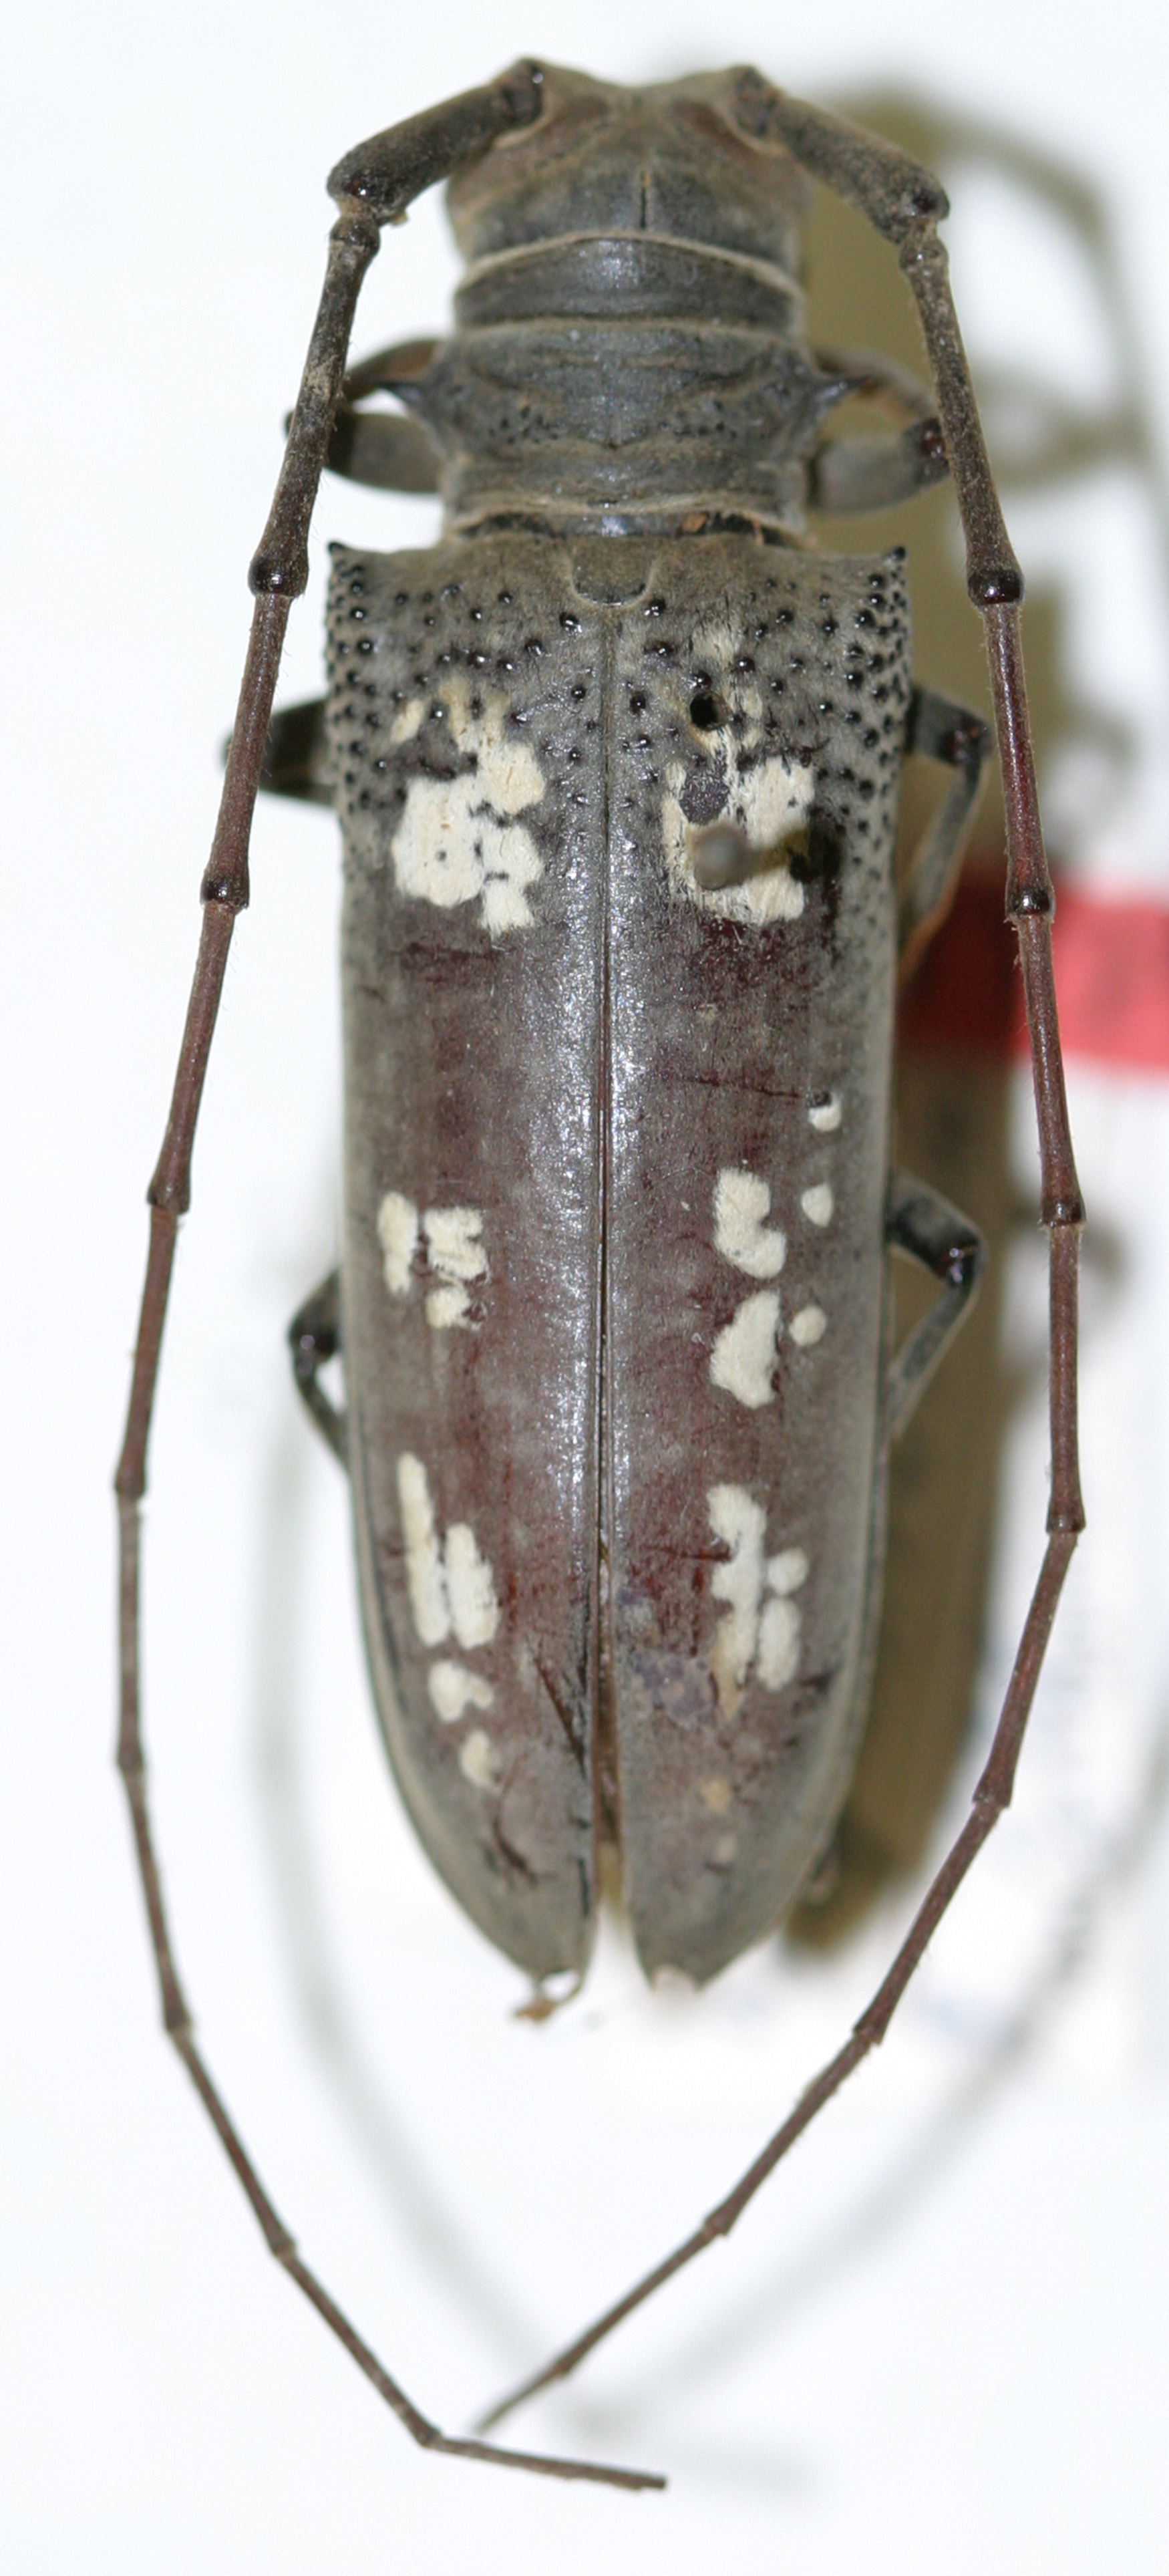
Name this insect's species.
Apriona irma
